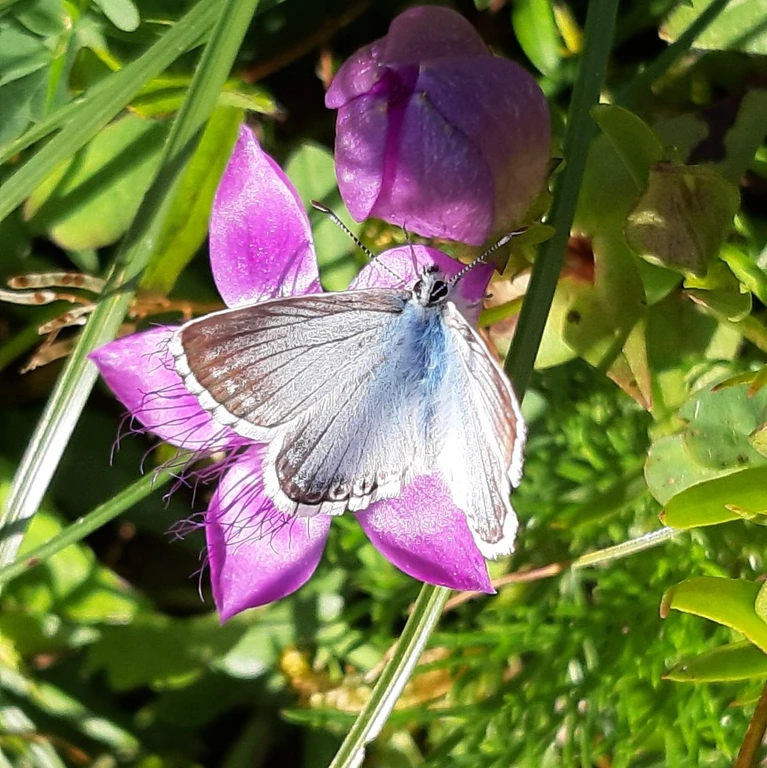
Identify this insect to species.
Lysandra coridon
